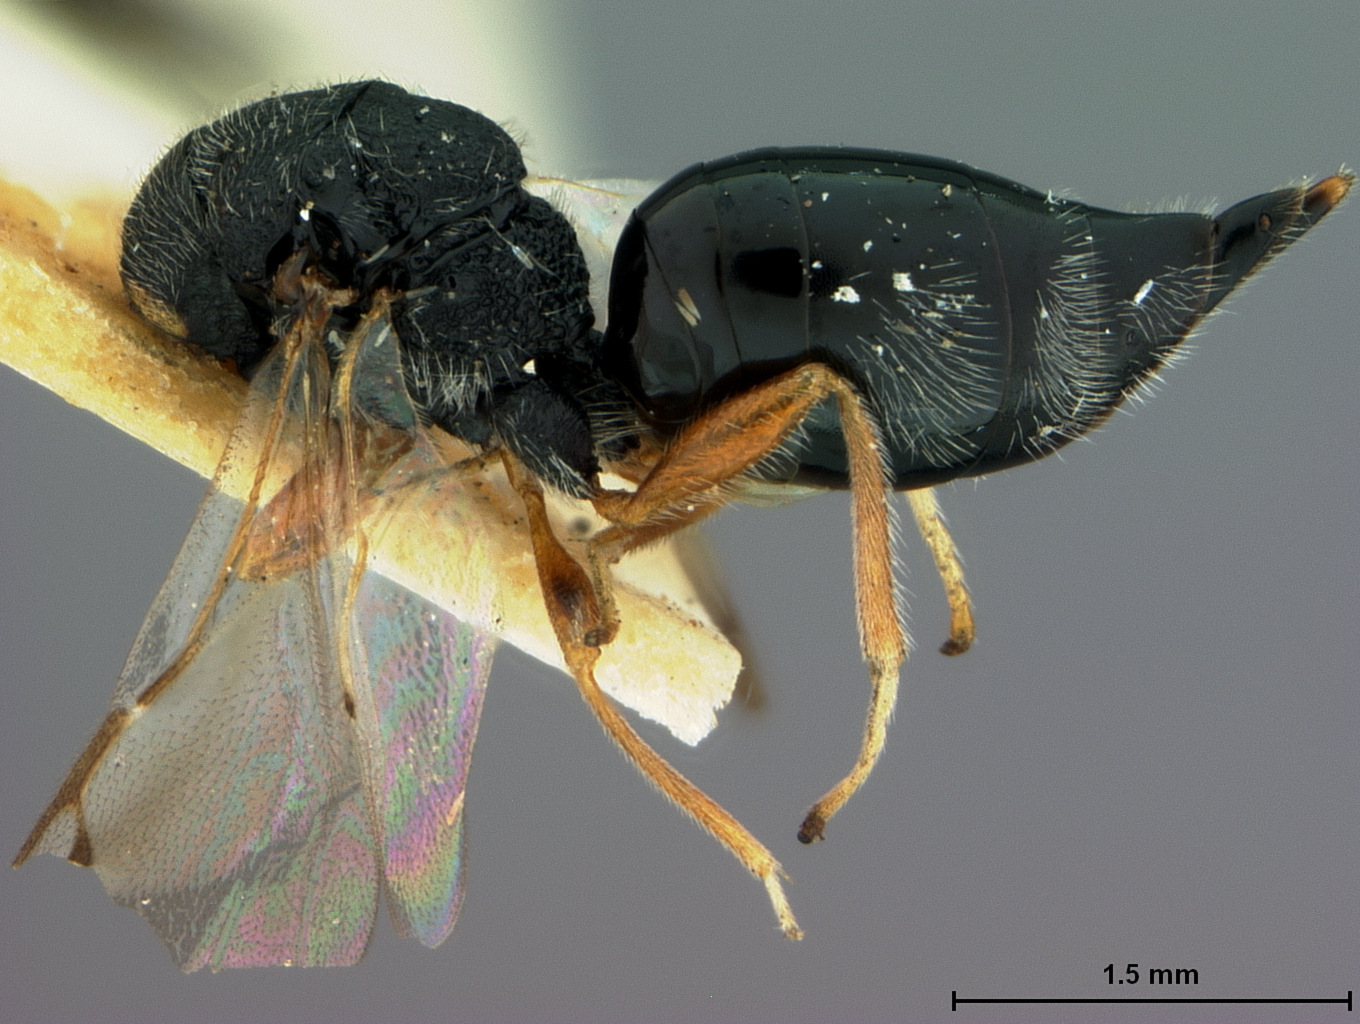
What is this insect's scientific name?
Eurytoma binotata
